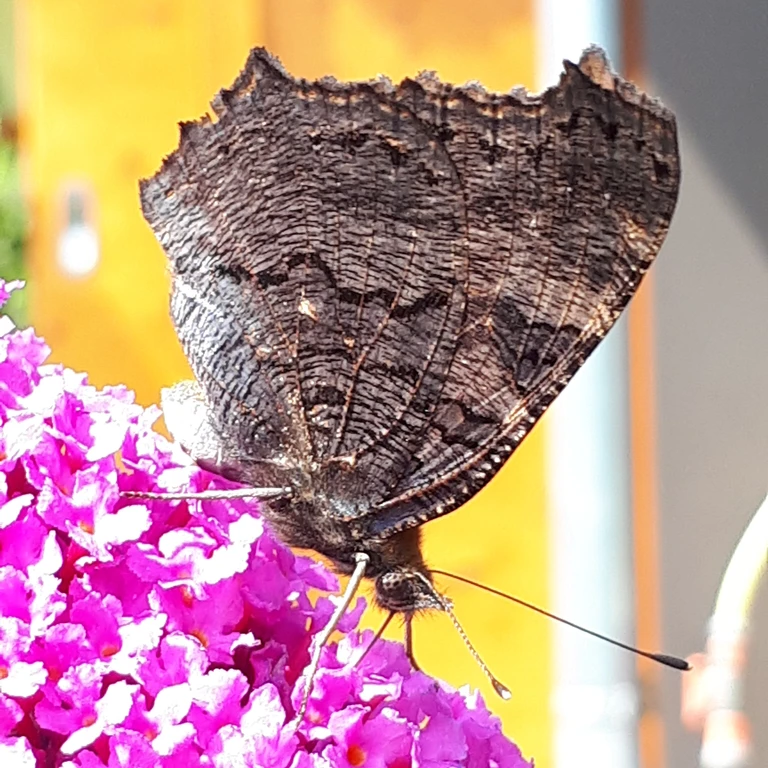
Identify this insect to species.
Aglais io
